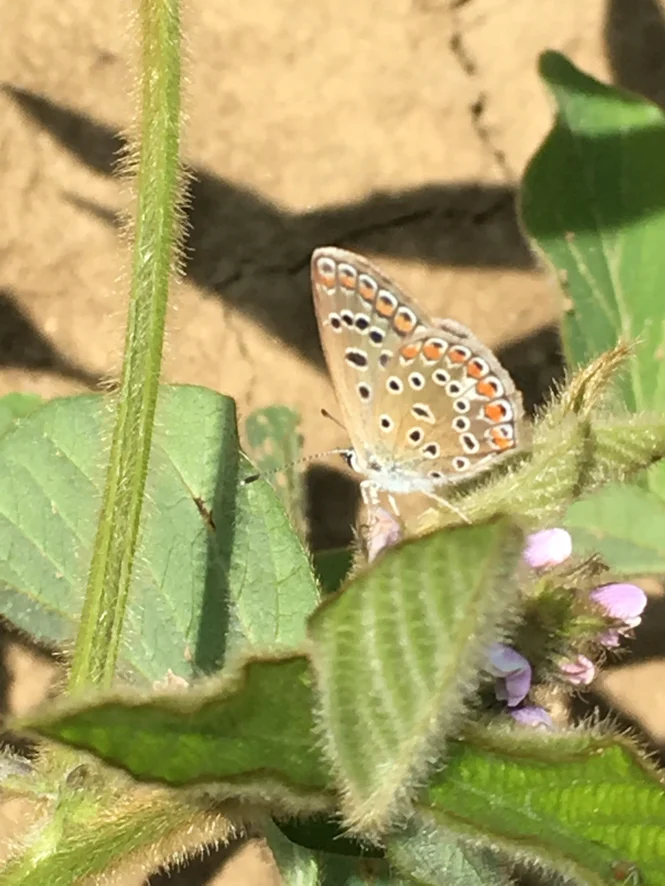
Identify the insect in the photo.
Polyommatus icarus
